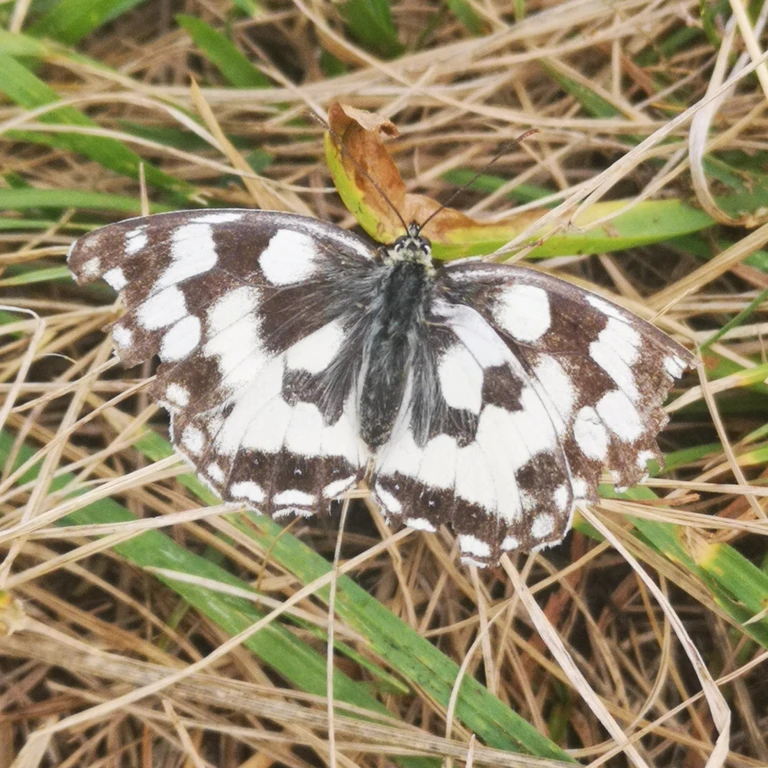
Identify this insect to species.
Melanargia galathea
